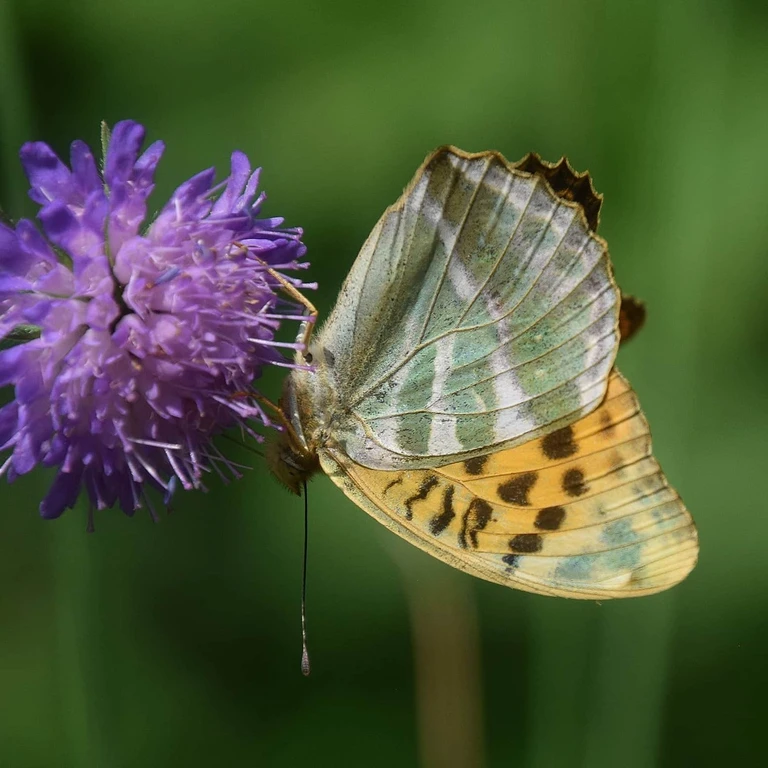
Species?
Argynnis paphia
